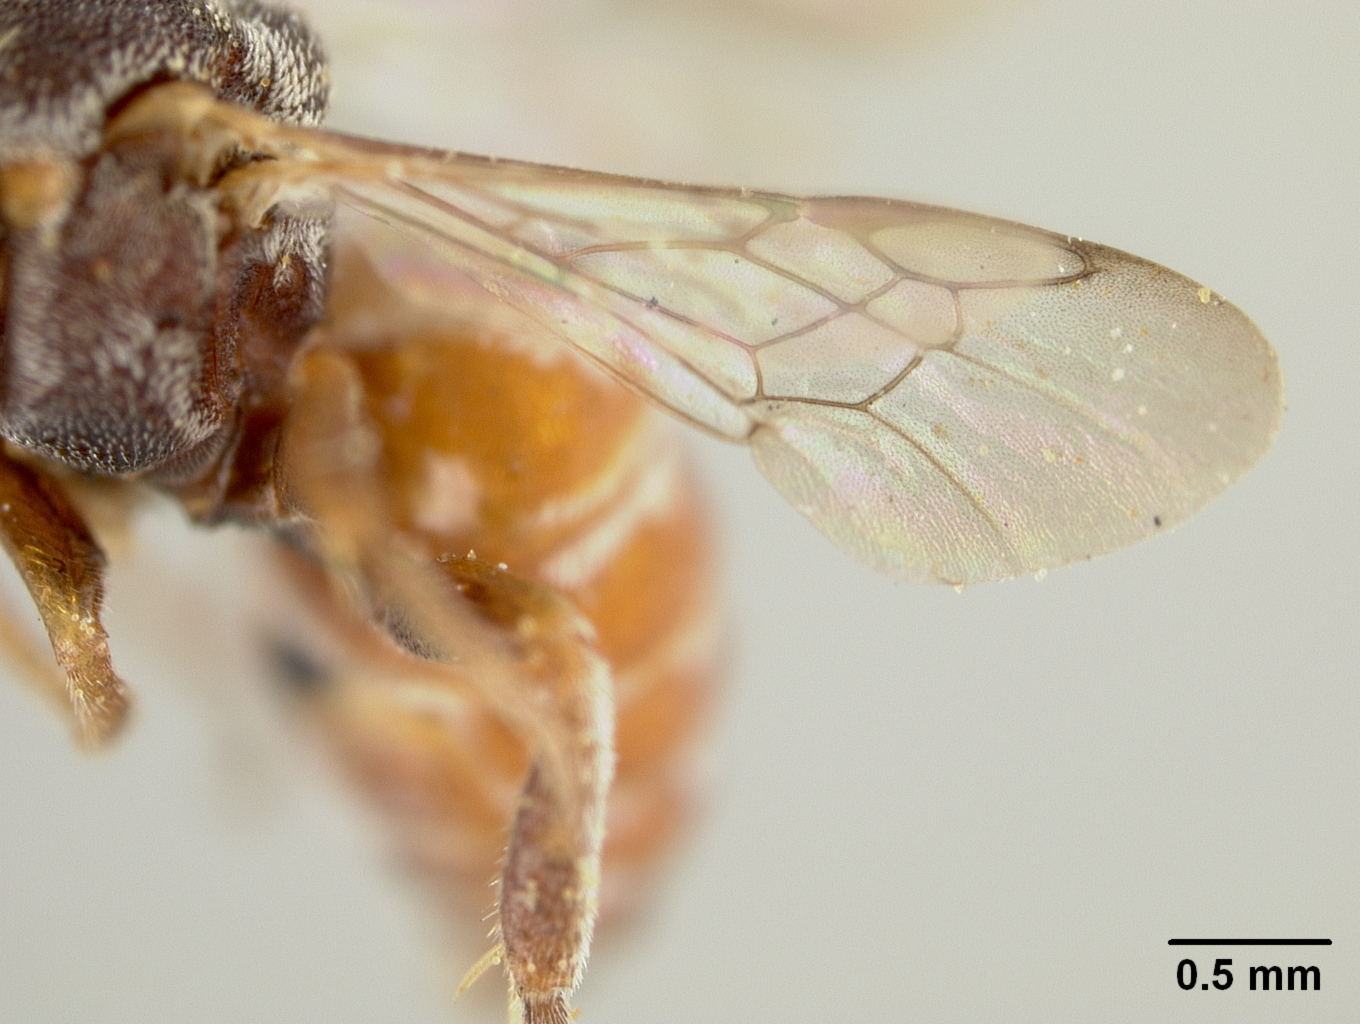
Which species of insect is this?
Holcopasites texanus
